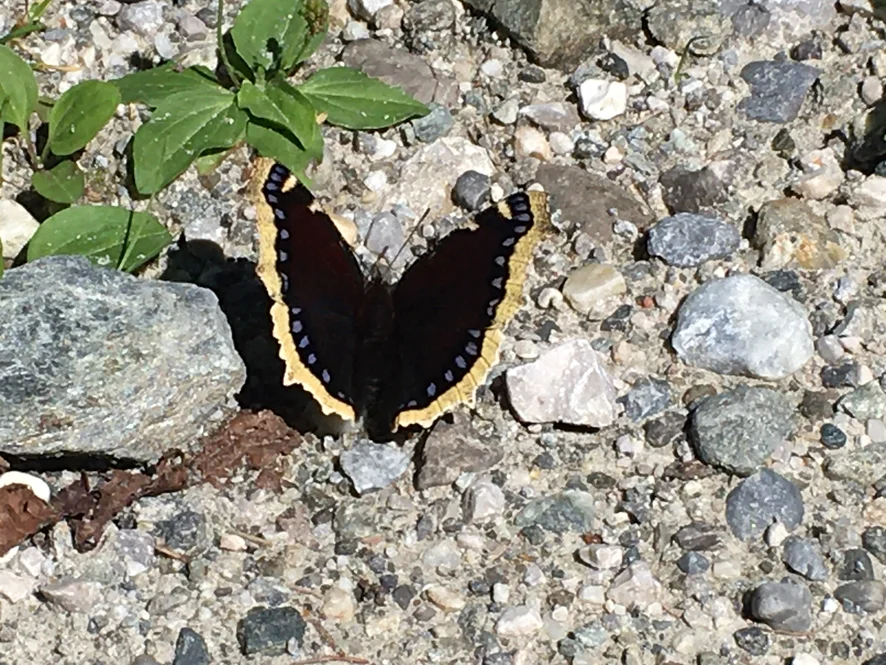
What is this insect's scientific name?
Nymphalis antiopa
